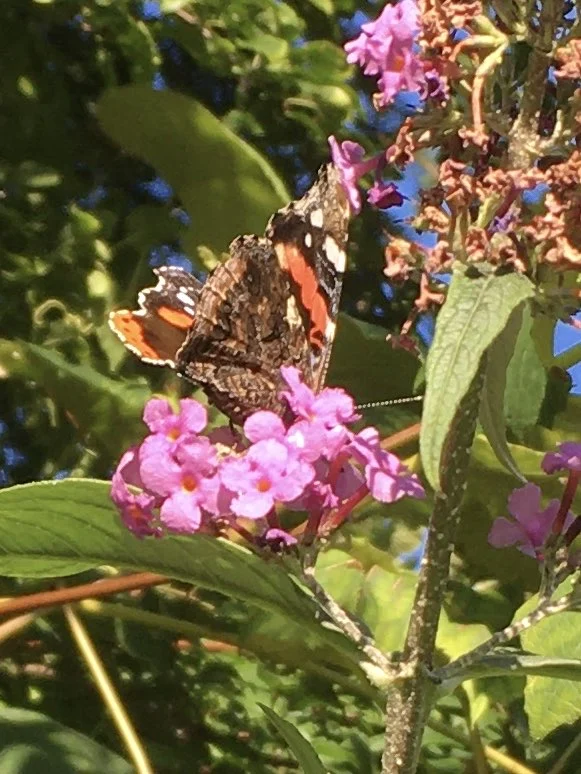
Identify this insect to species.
Vanessa atalanta
